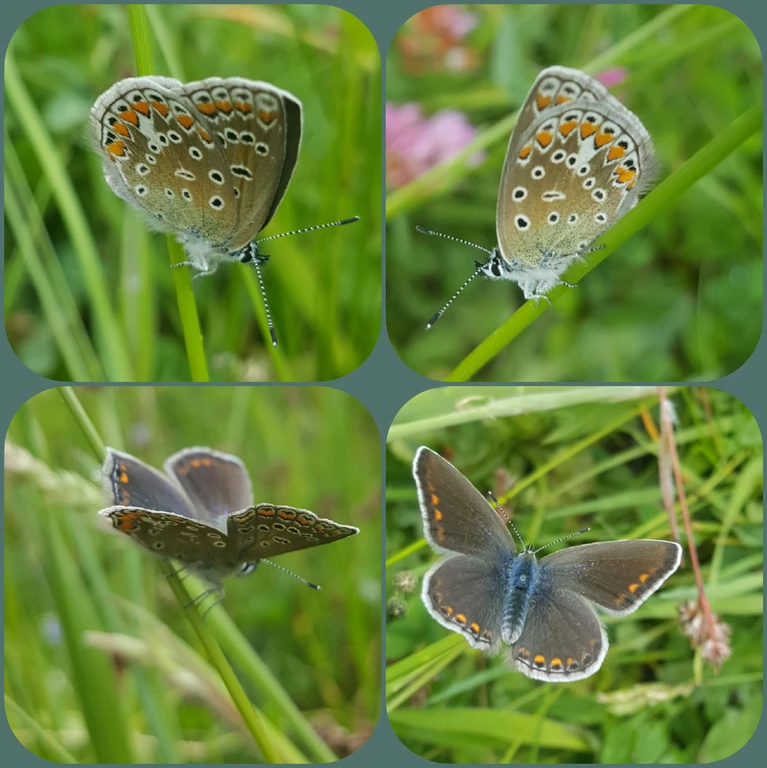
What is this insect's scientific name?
Polyommatus icarus
